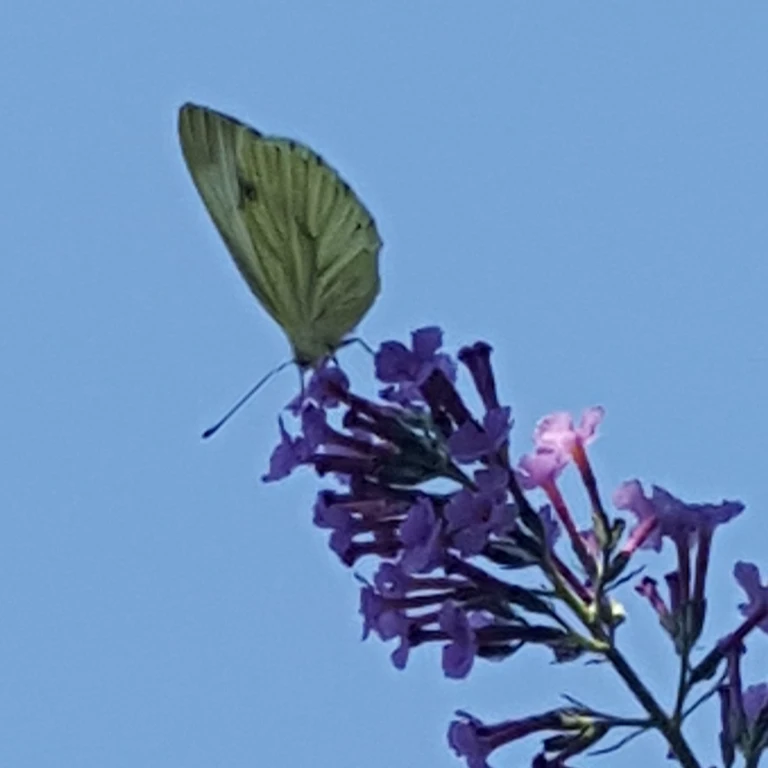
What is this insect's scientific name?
Pieris napi
